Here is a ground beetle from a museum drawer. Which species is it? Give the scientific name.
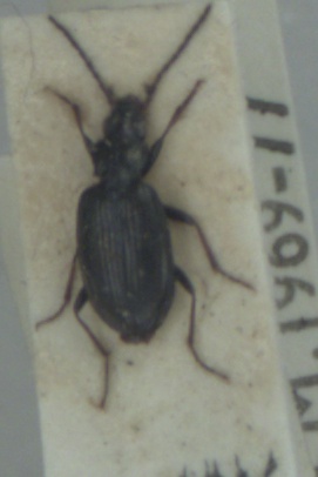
Bembidion tibiale
